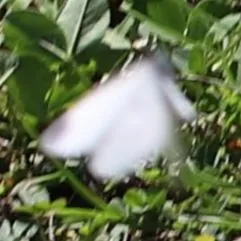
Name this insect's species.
Leptidea sinapis/juvernica
